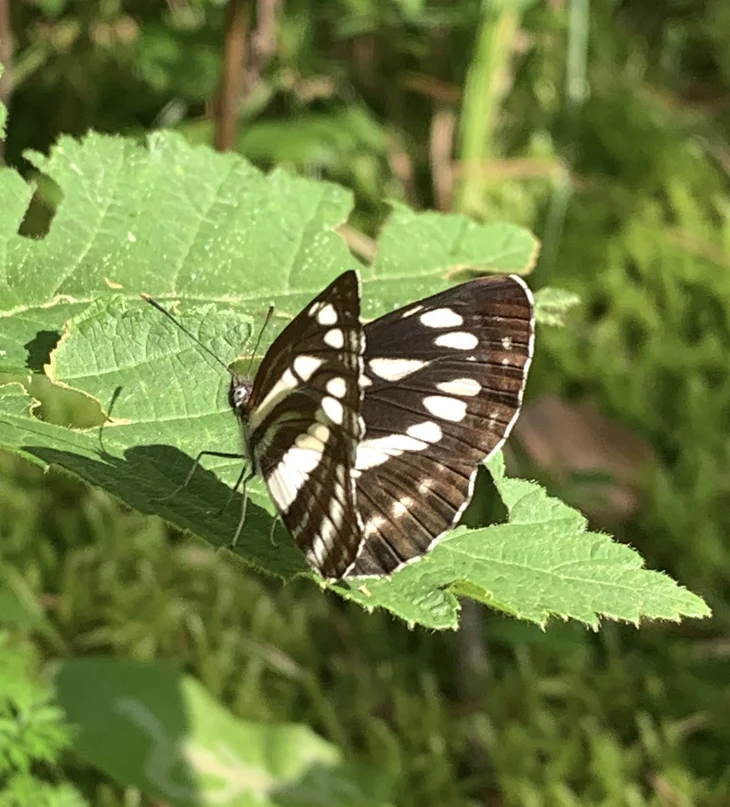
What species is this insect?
Neptis sappho
